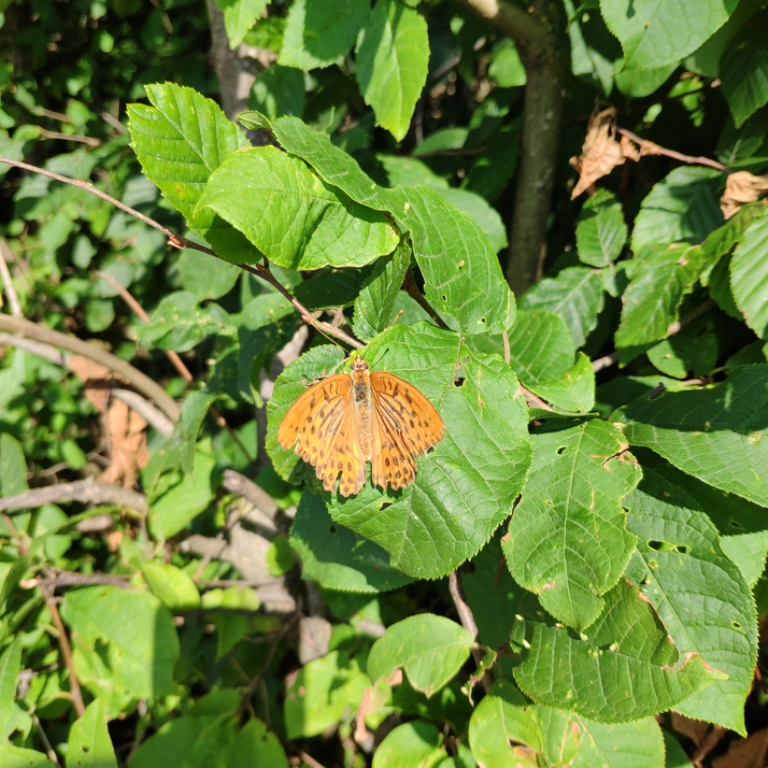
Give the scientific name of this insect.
Argynnis paphia
